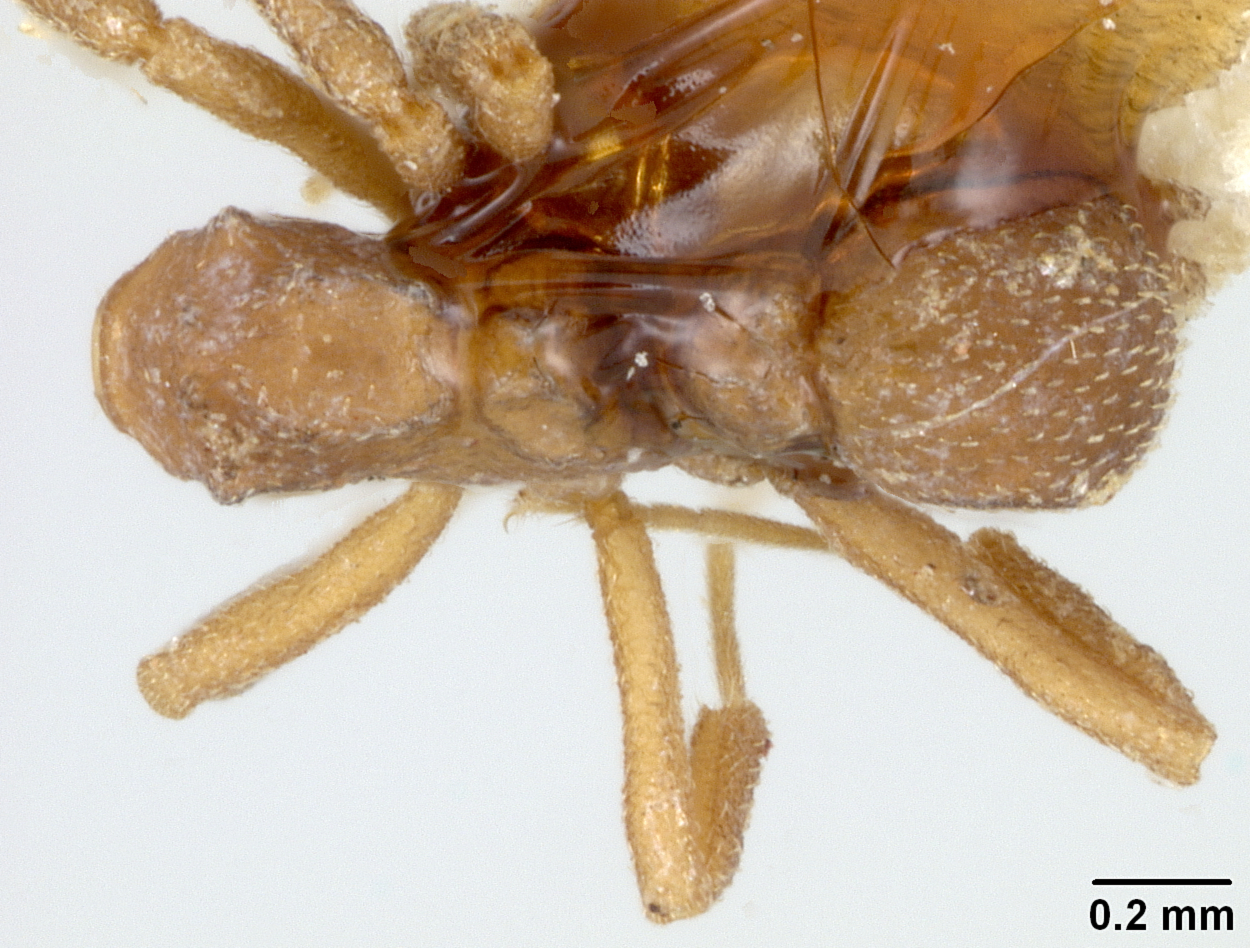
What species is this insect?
Cyphomyrmex rimosus
